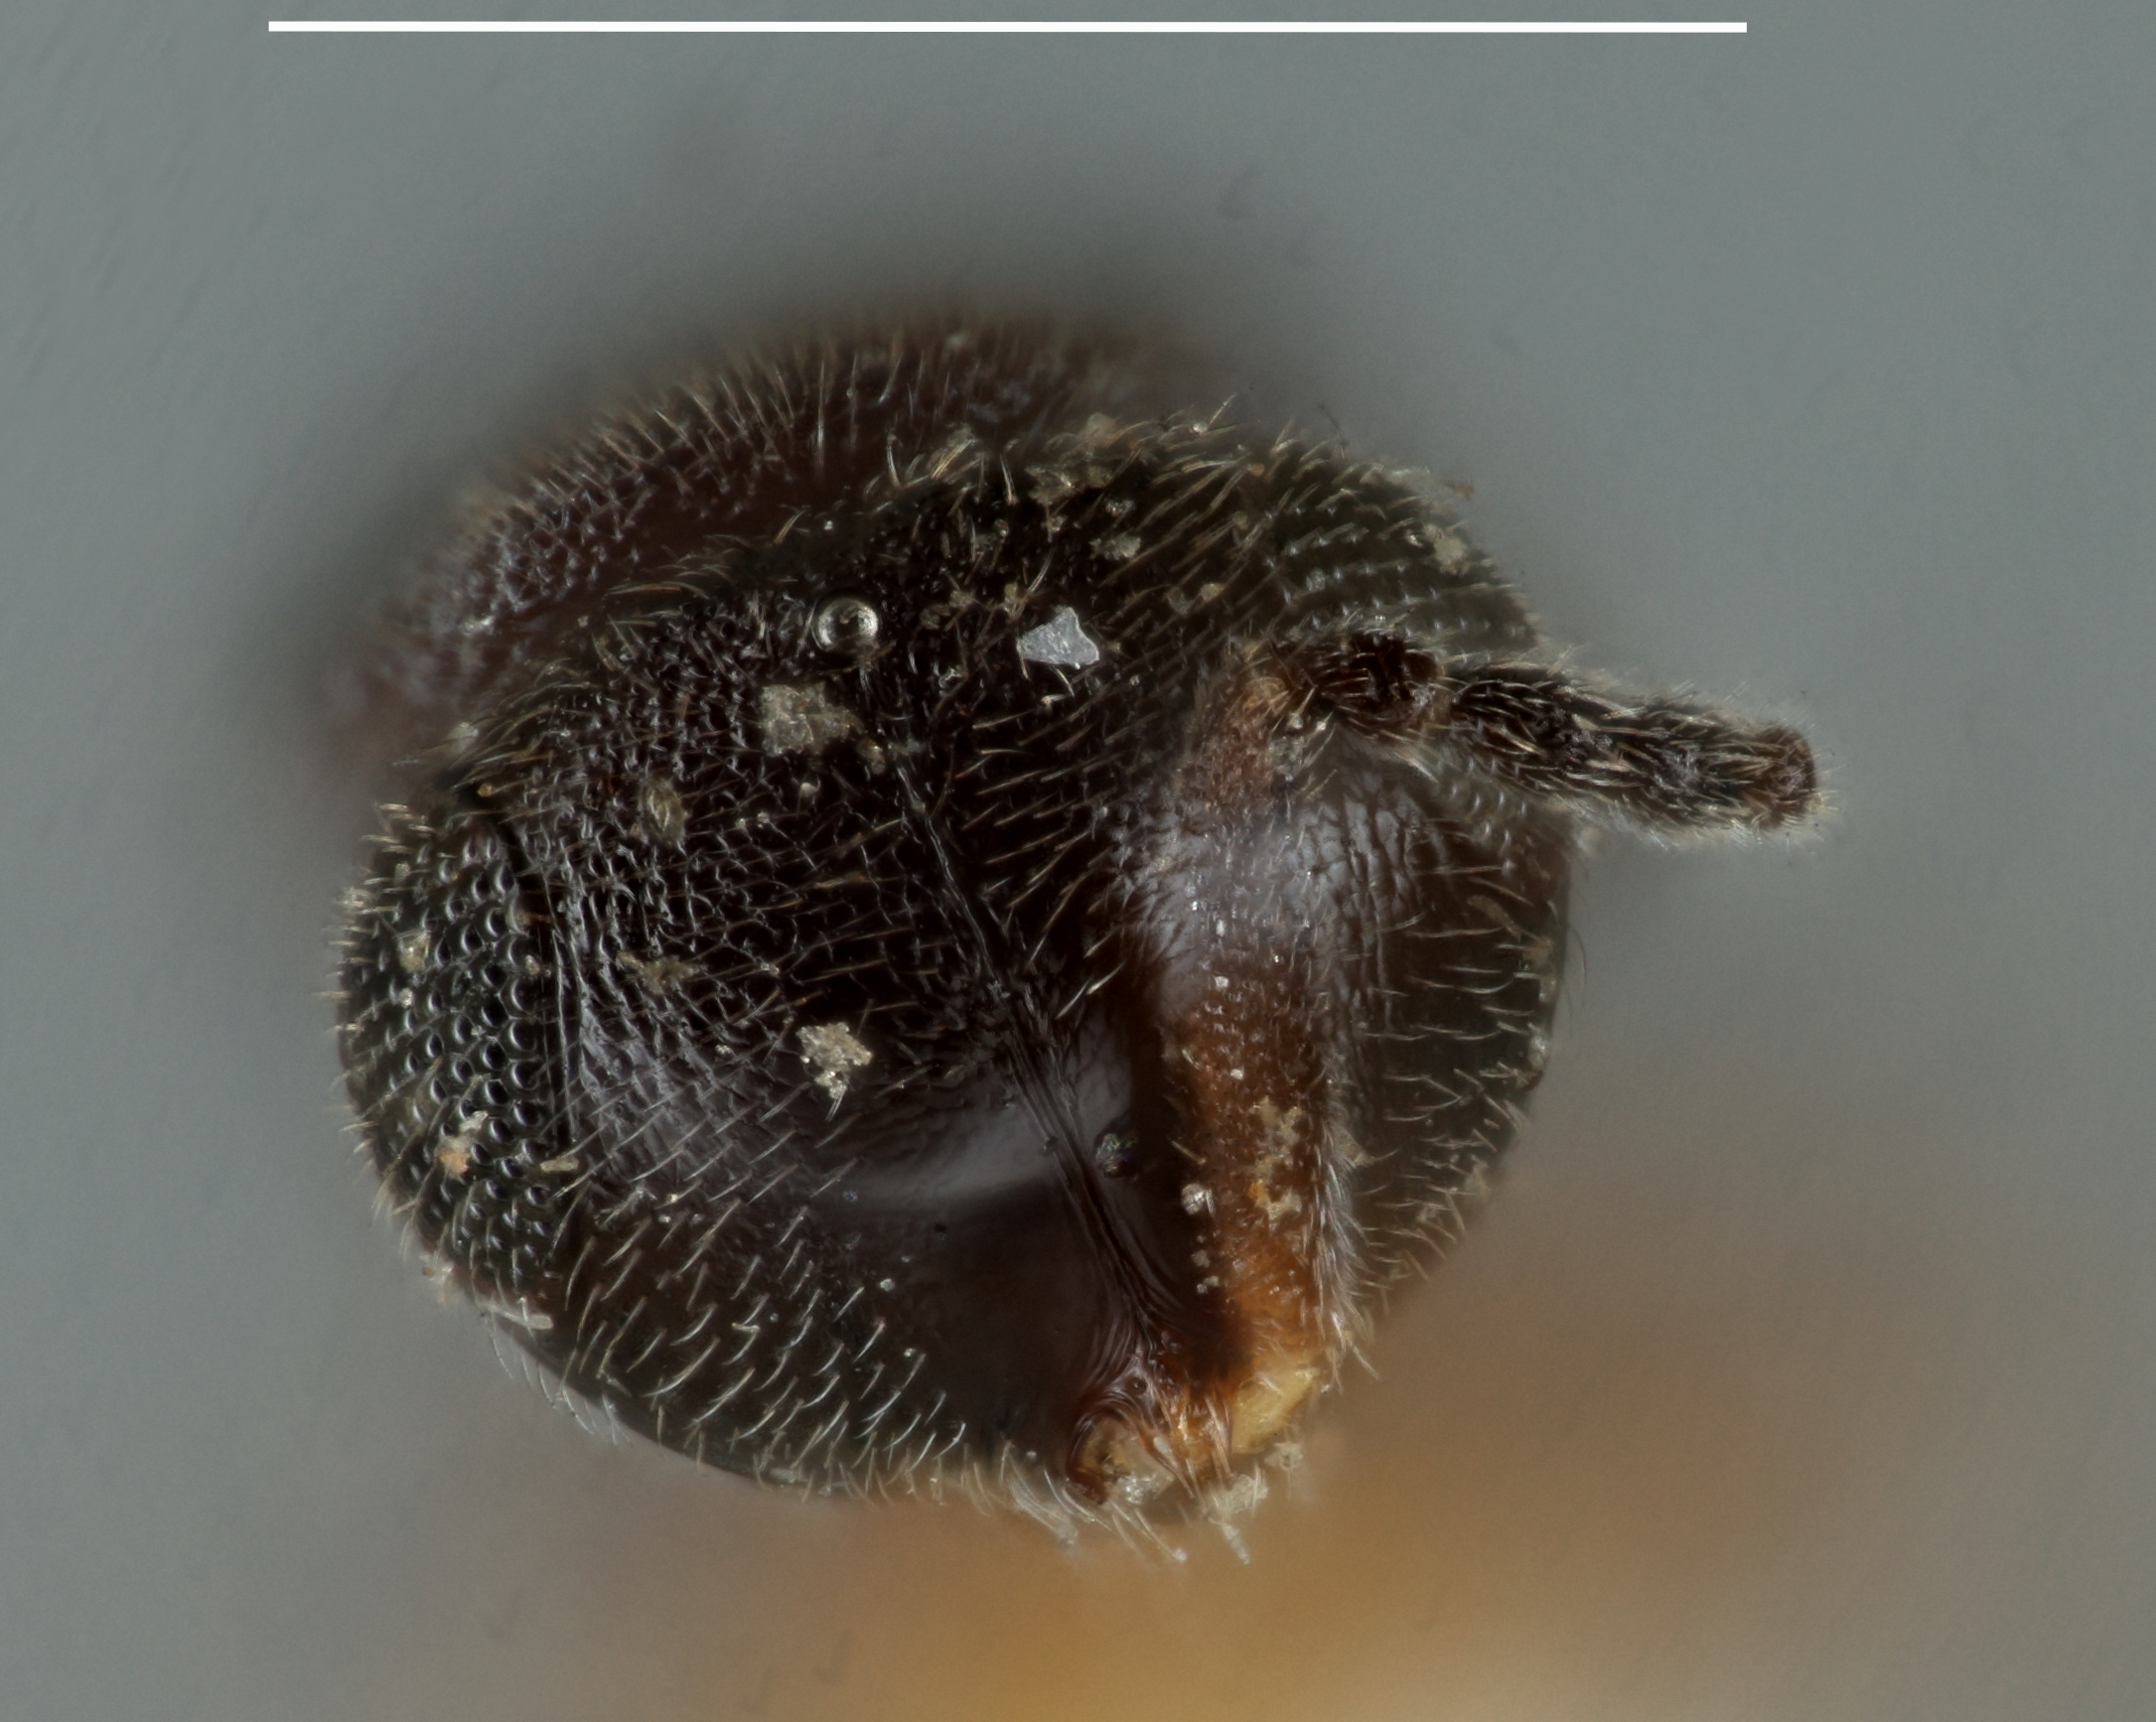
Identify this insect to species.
Hoplogryon rufipes
